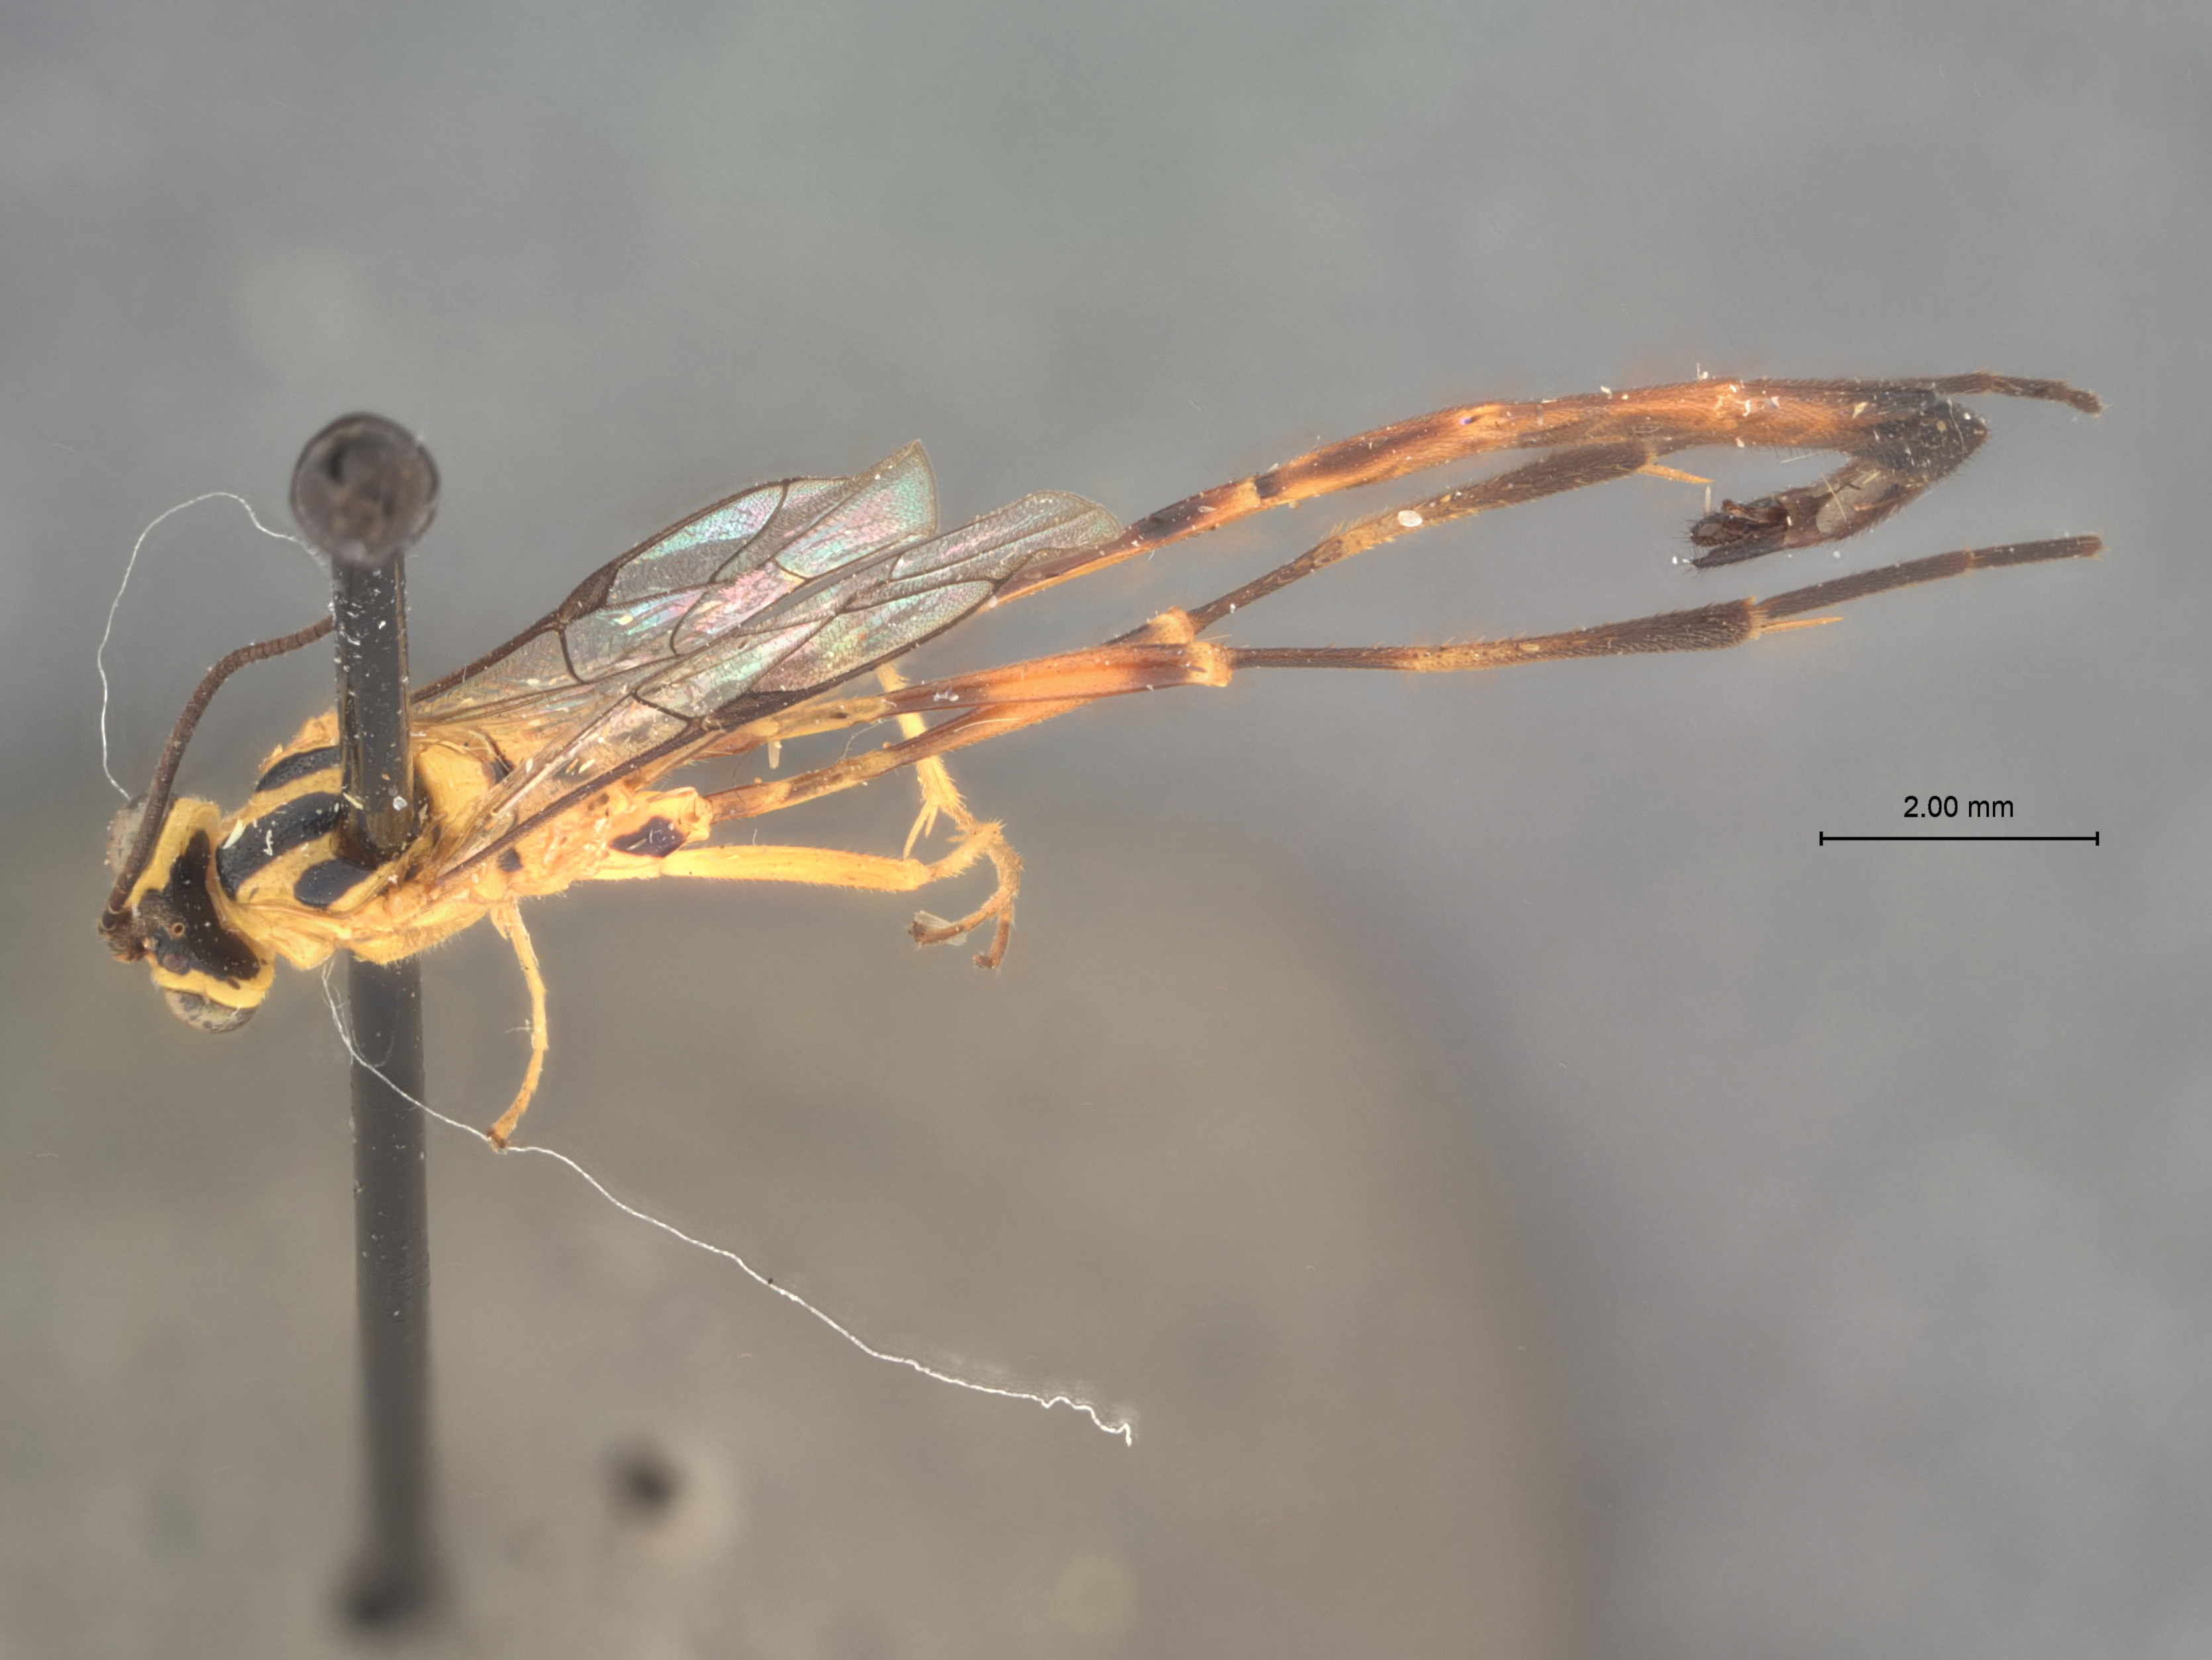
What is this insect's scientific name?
Eiphosoma motaguensis
